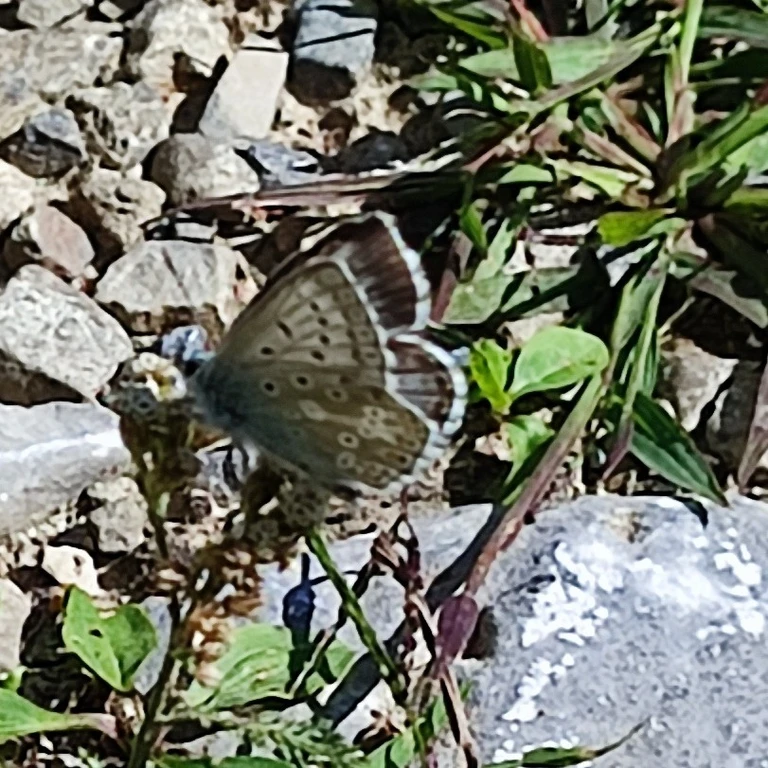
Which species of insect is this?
Lysandra coridon
